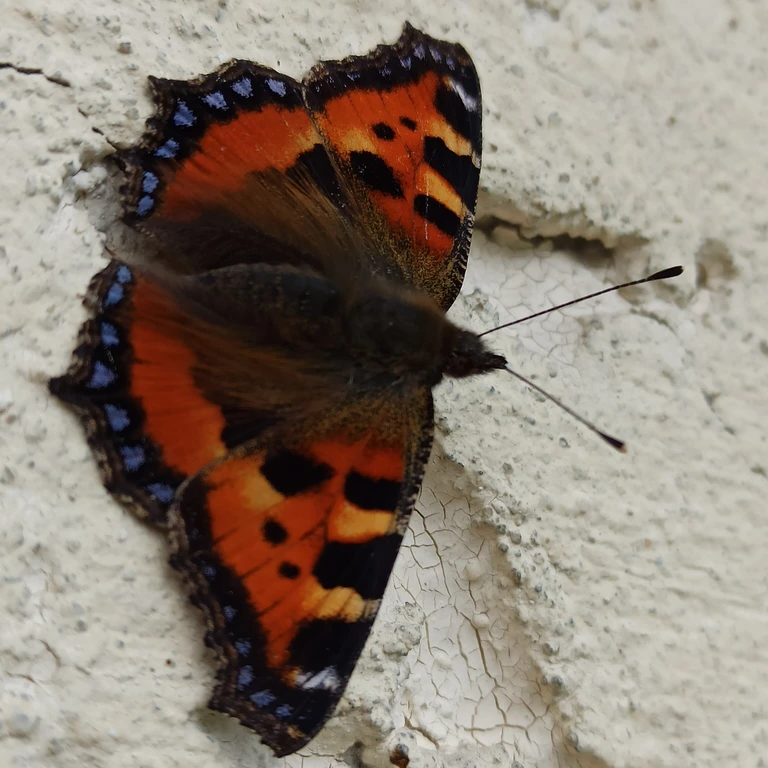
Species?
Aglais urticae
